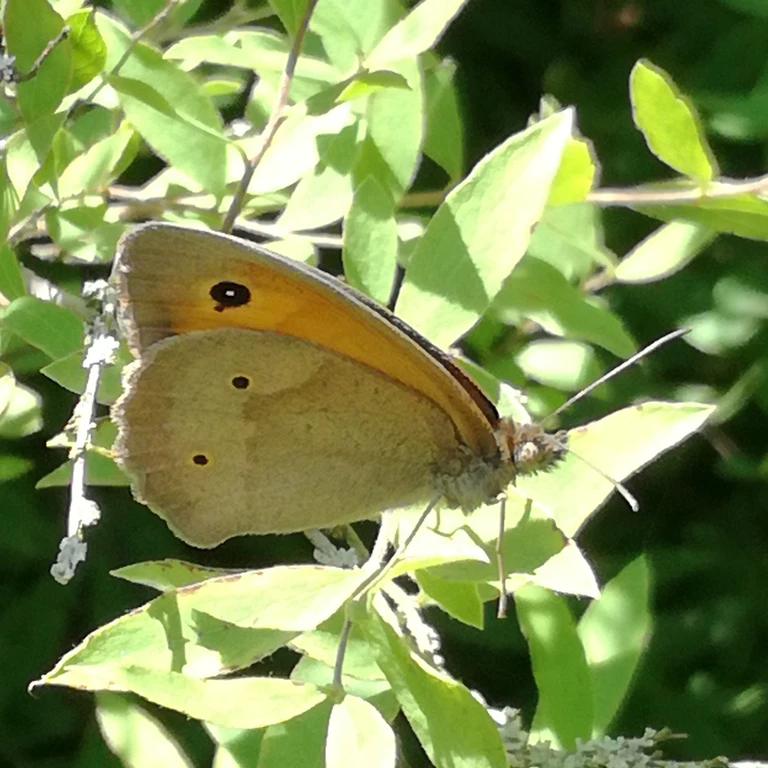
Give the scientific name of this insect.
Maniola jurtina
